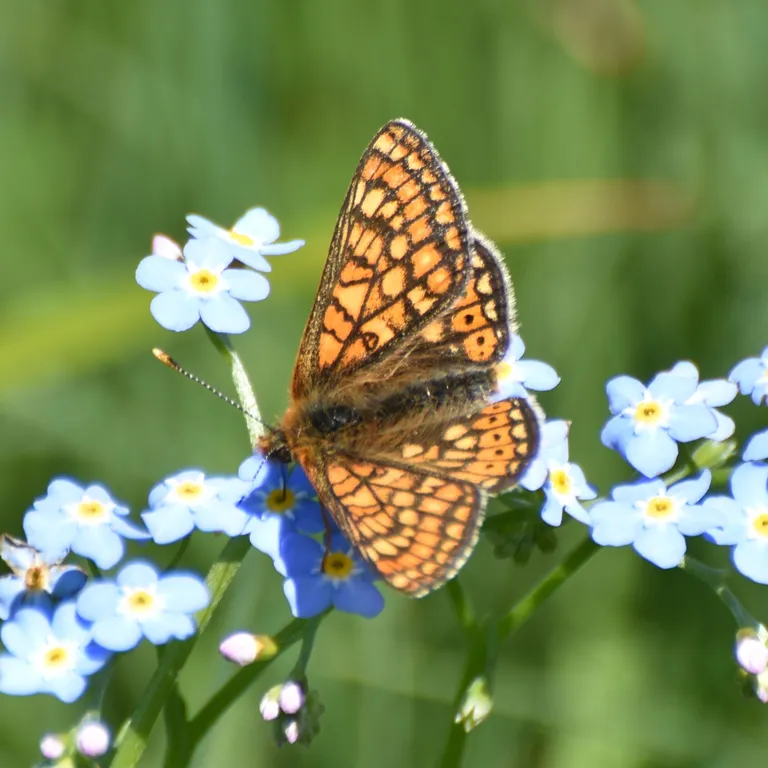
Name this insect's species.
Euphydryas aurinia
